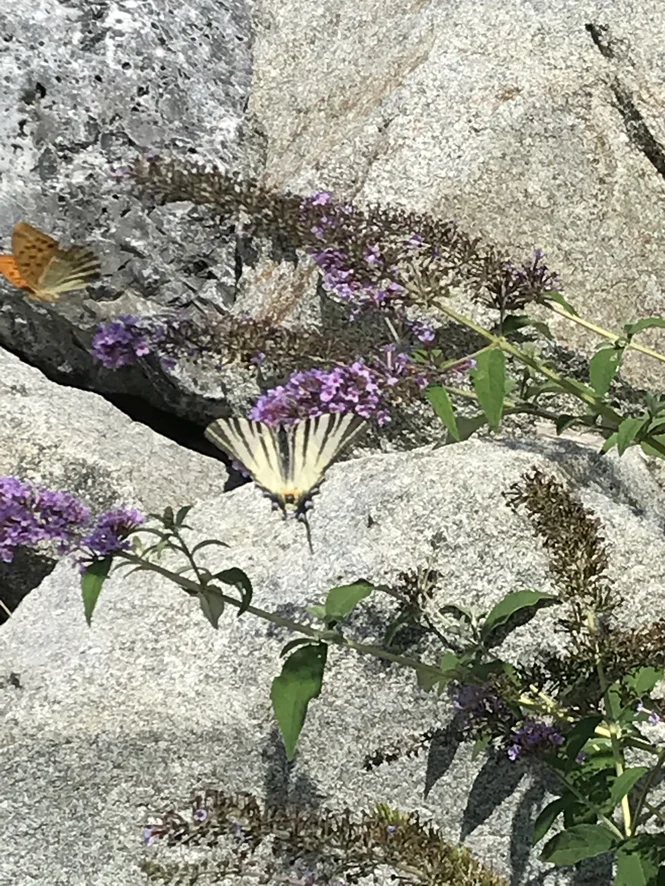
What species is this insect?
Iphiclides podalirius
